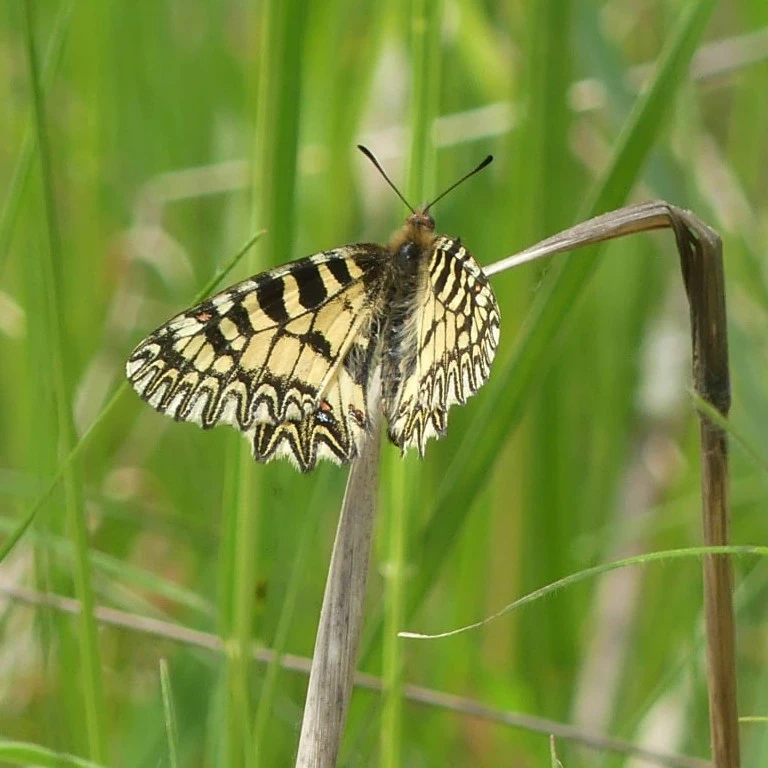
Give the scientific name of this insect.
Zerynthia polyxena
